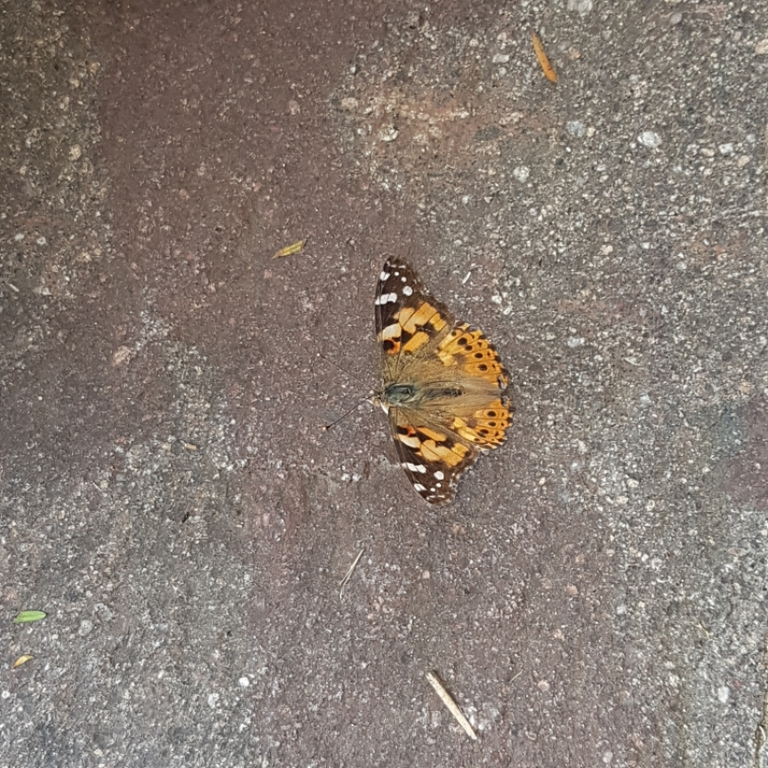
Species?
Vanessa cardui
